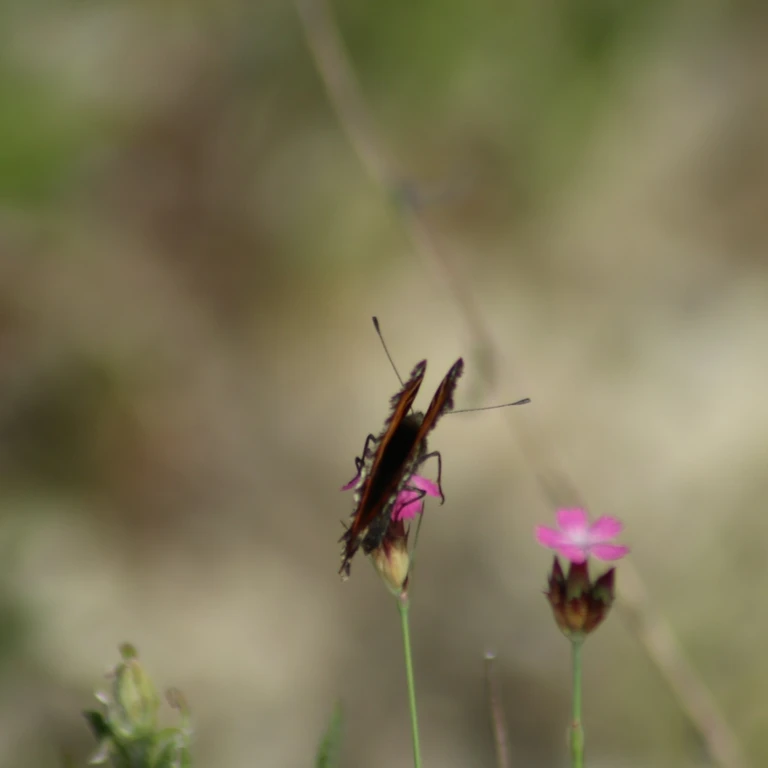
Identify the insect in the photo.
Aglais urticae
